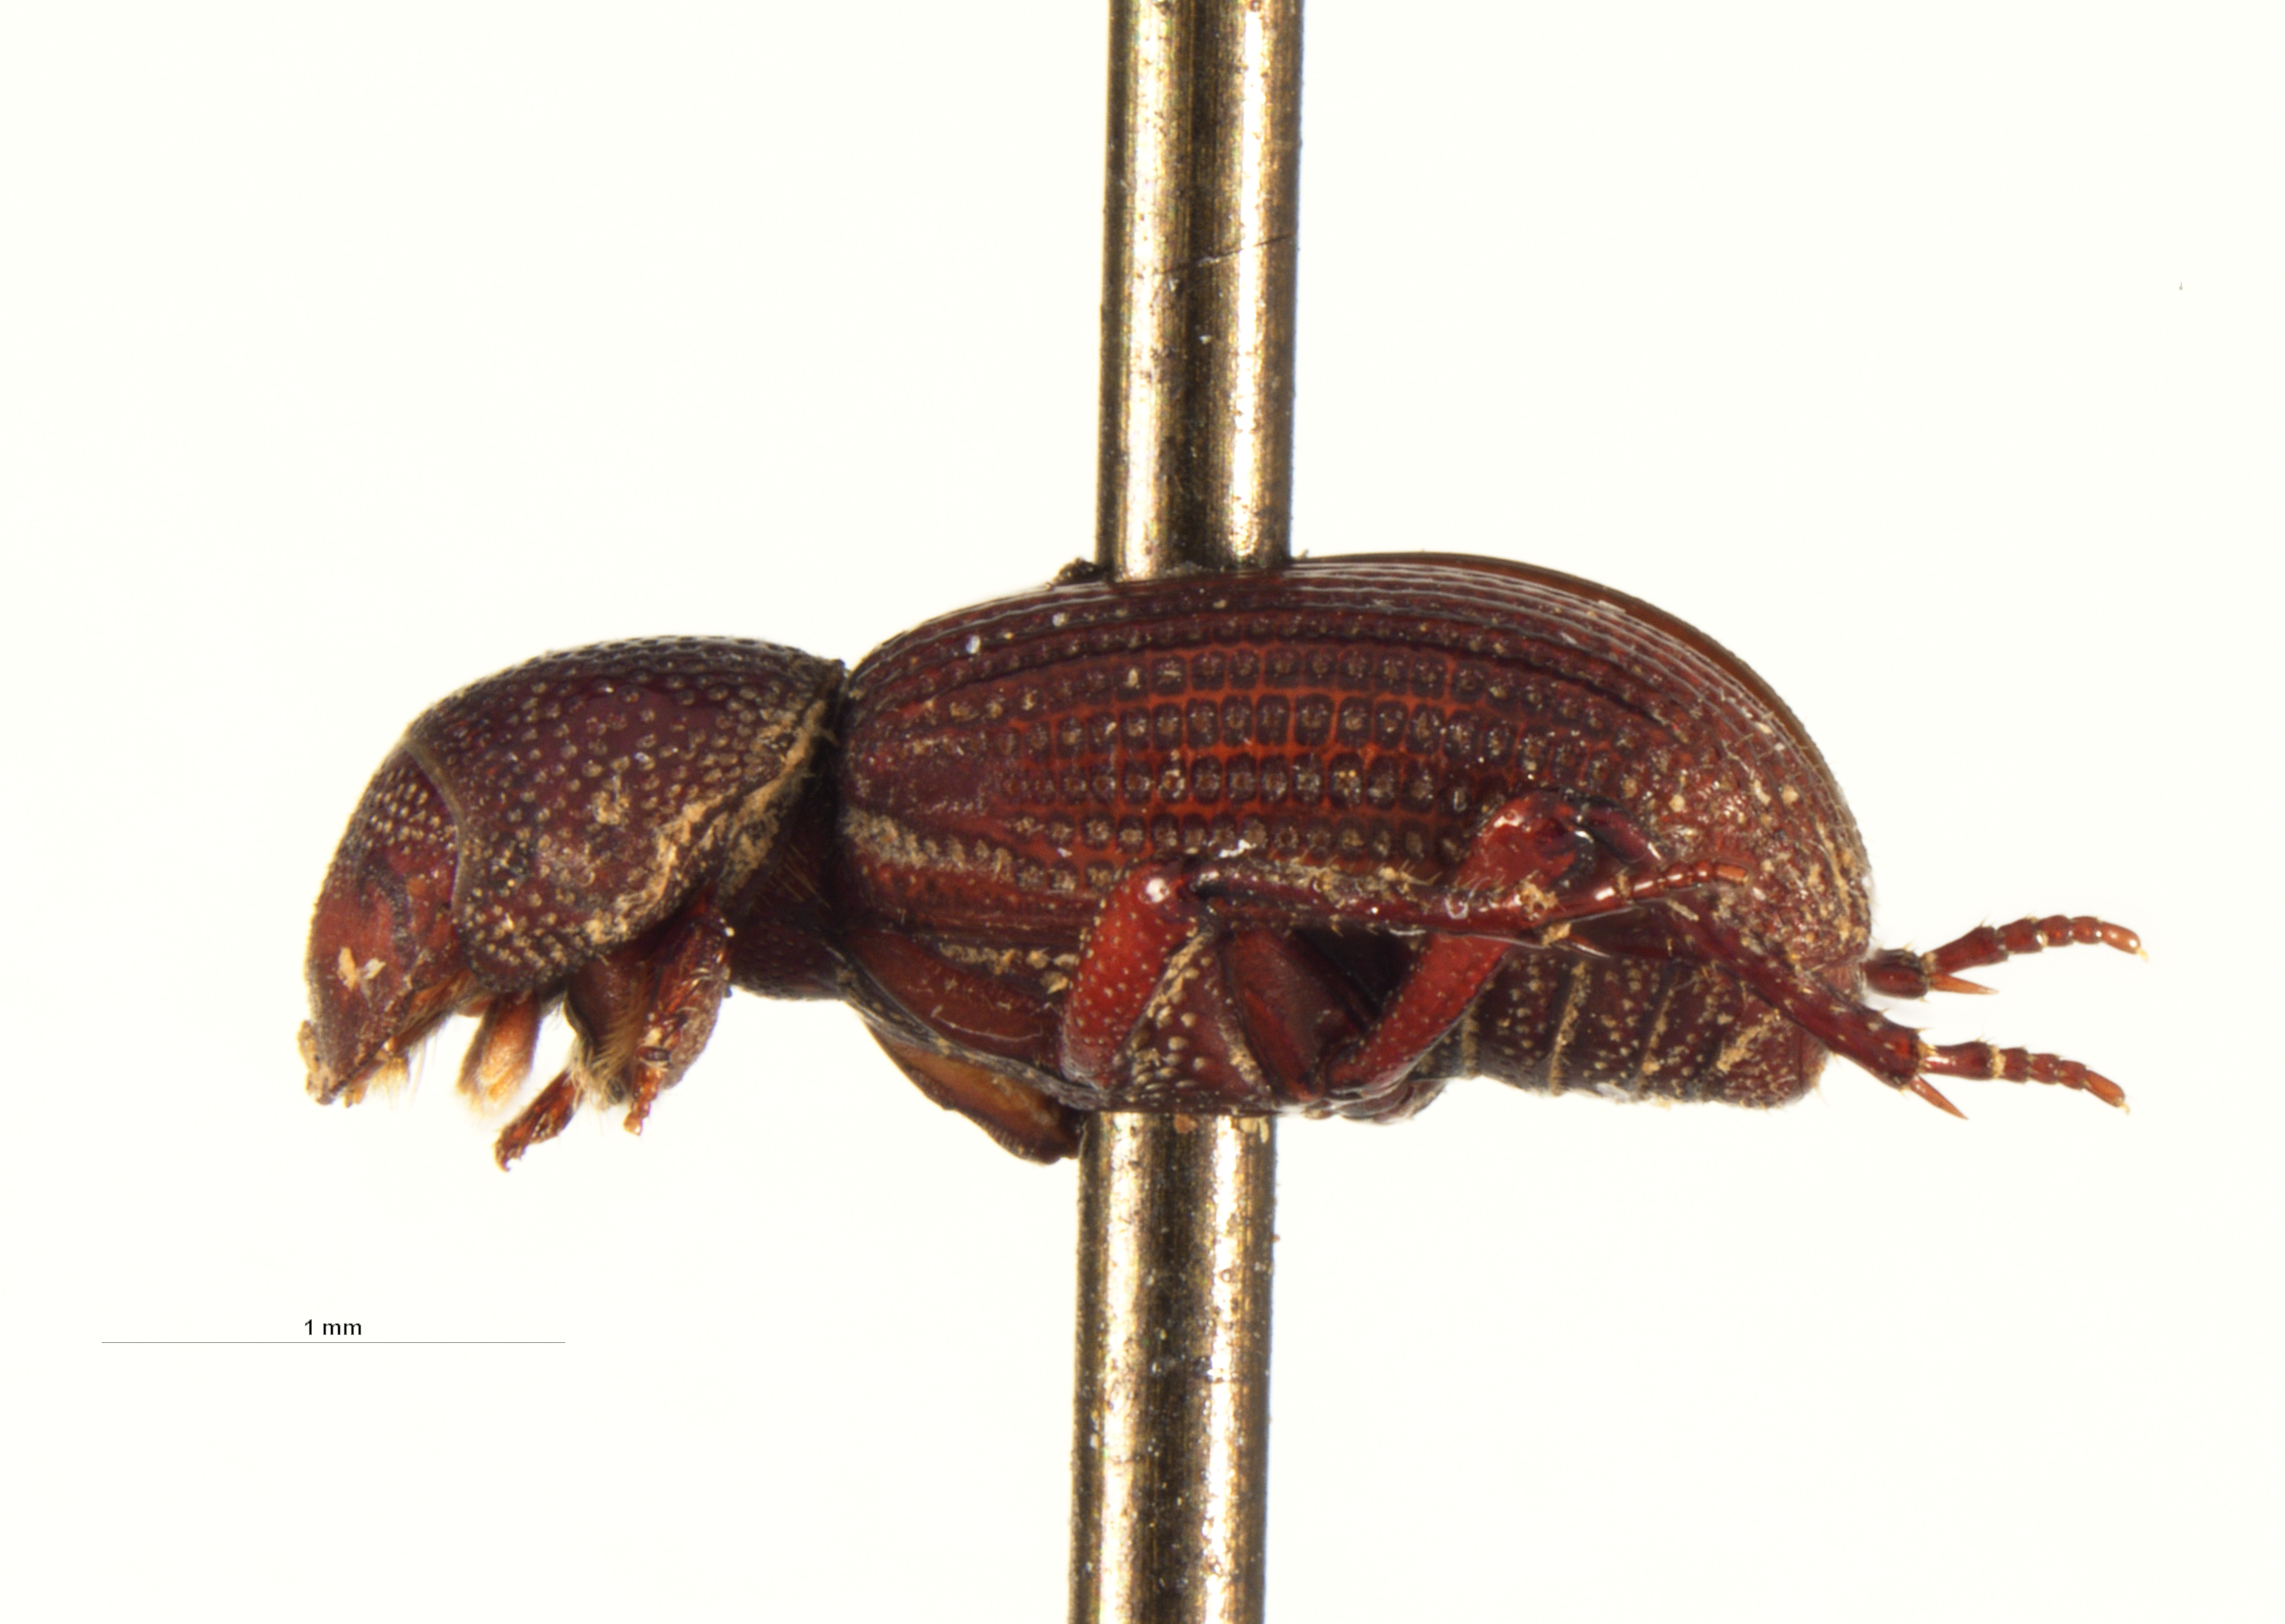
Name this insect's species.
Euparixoides cribratus
